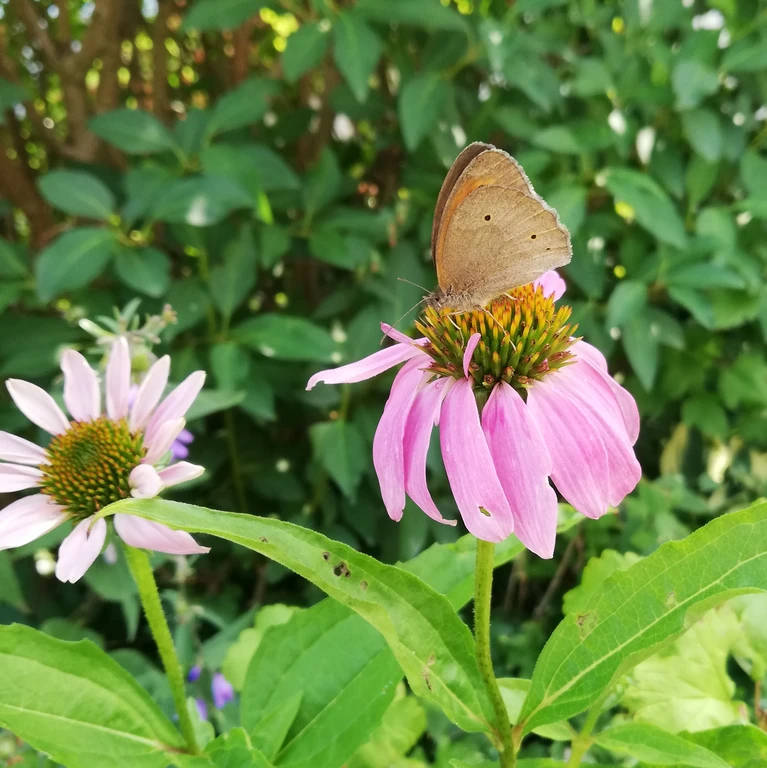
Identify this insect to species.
Maniola jurtina
